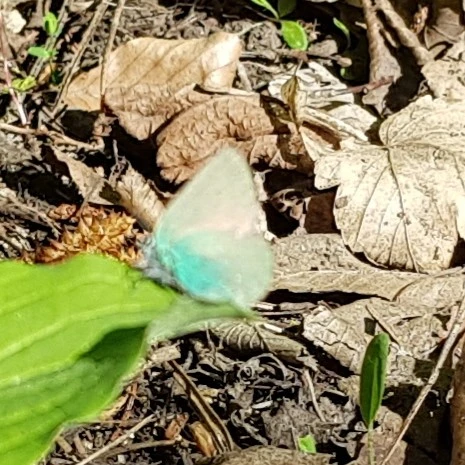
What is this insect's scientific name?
Callophrys rubi
